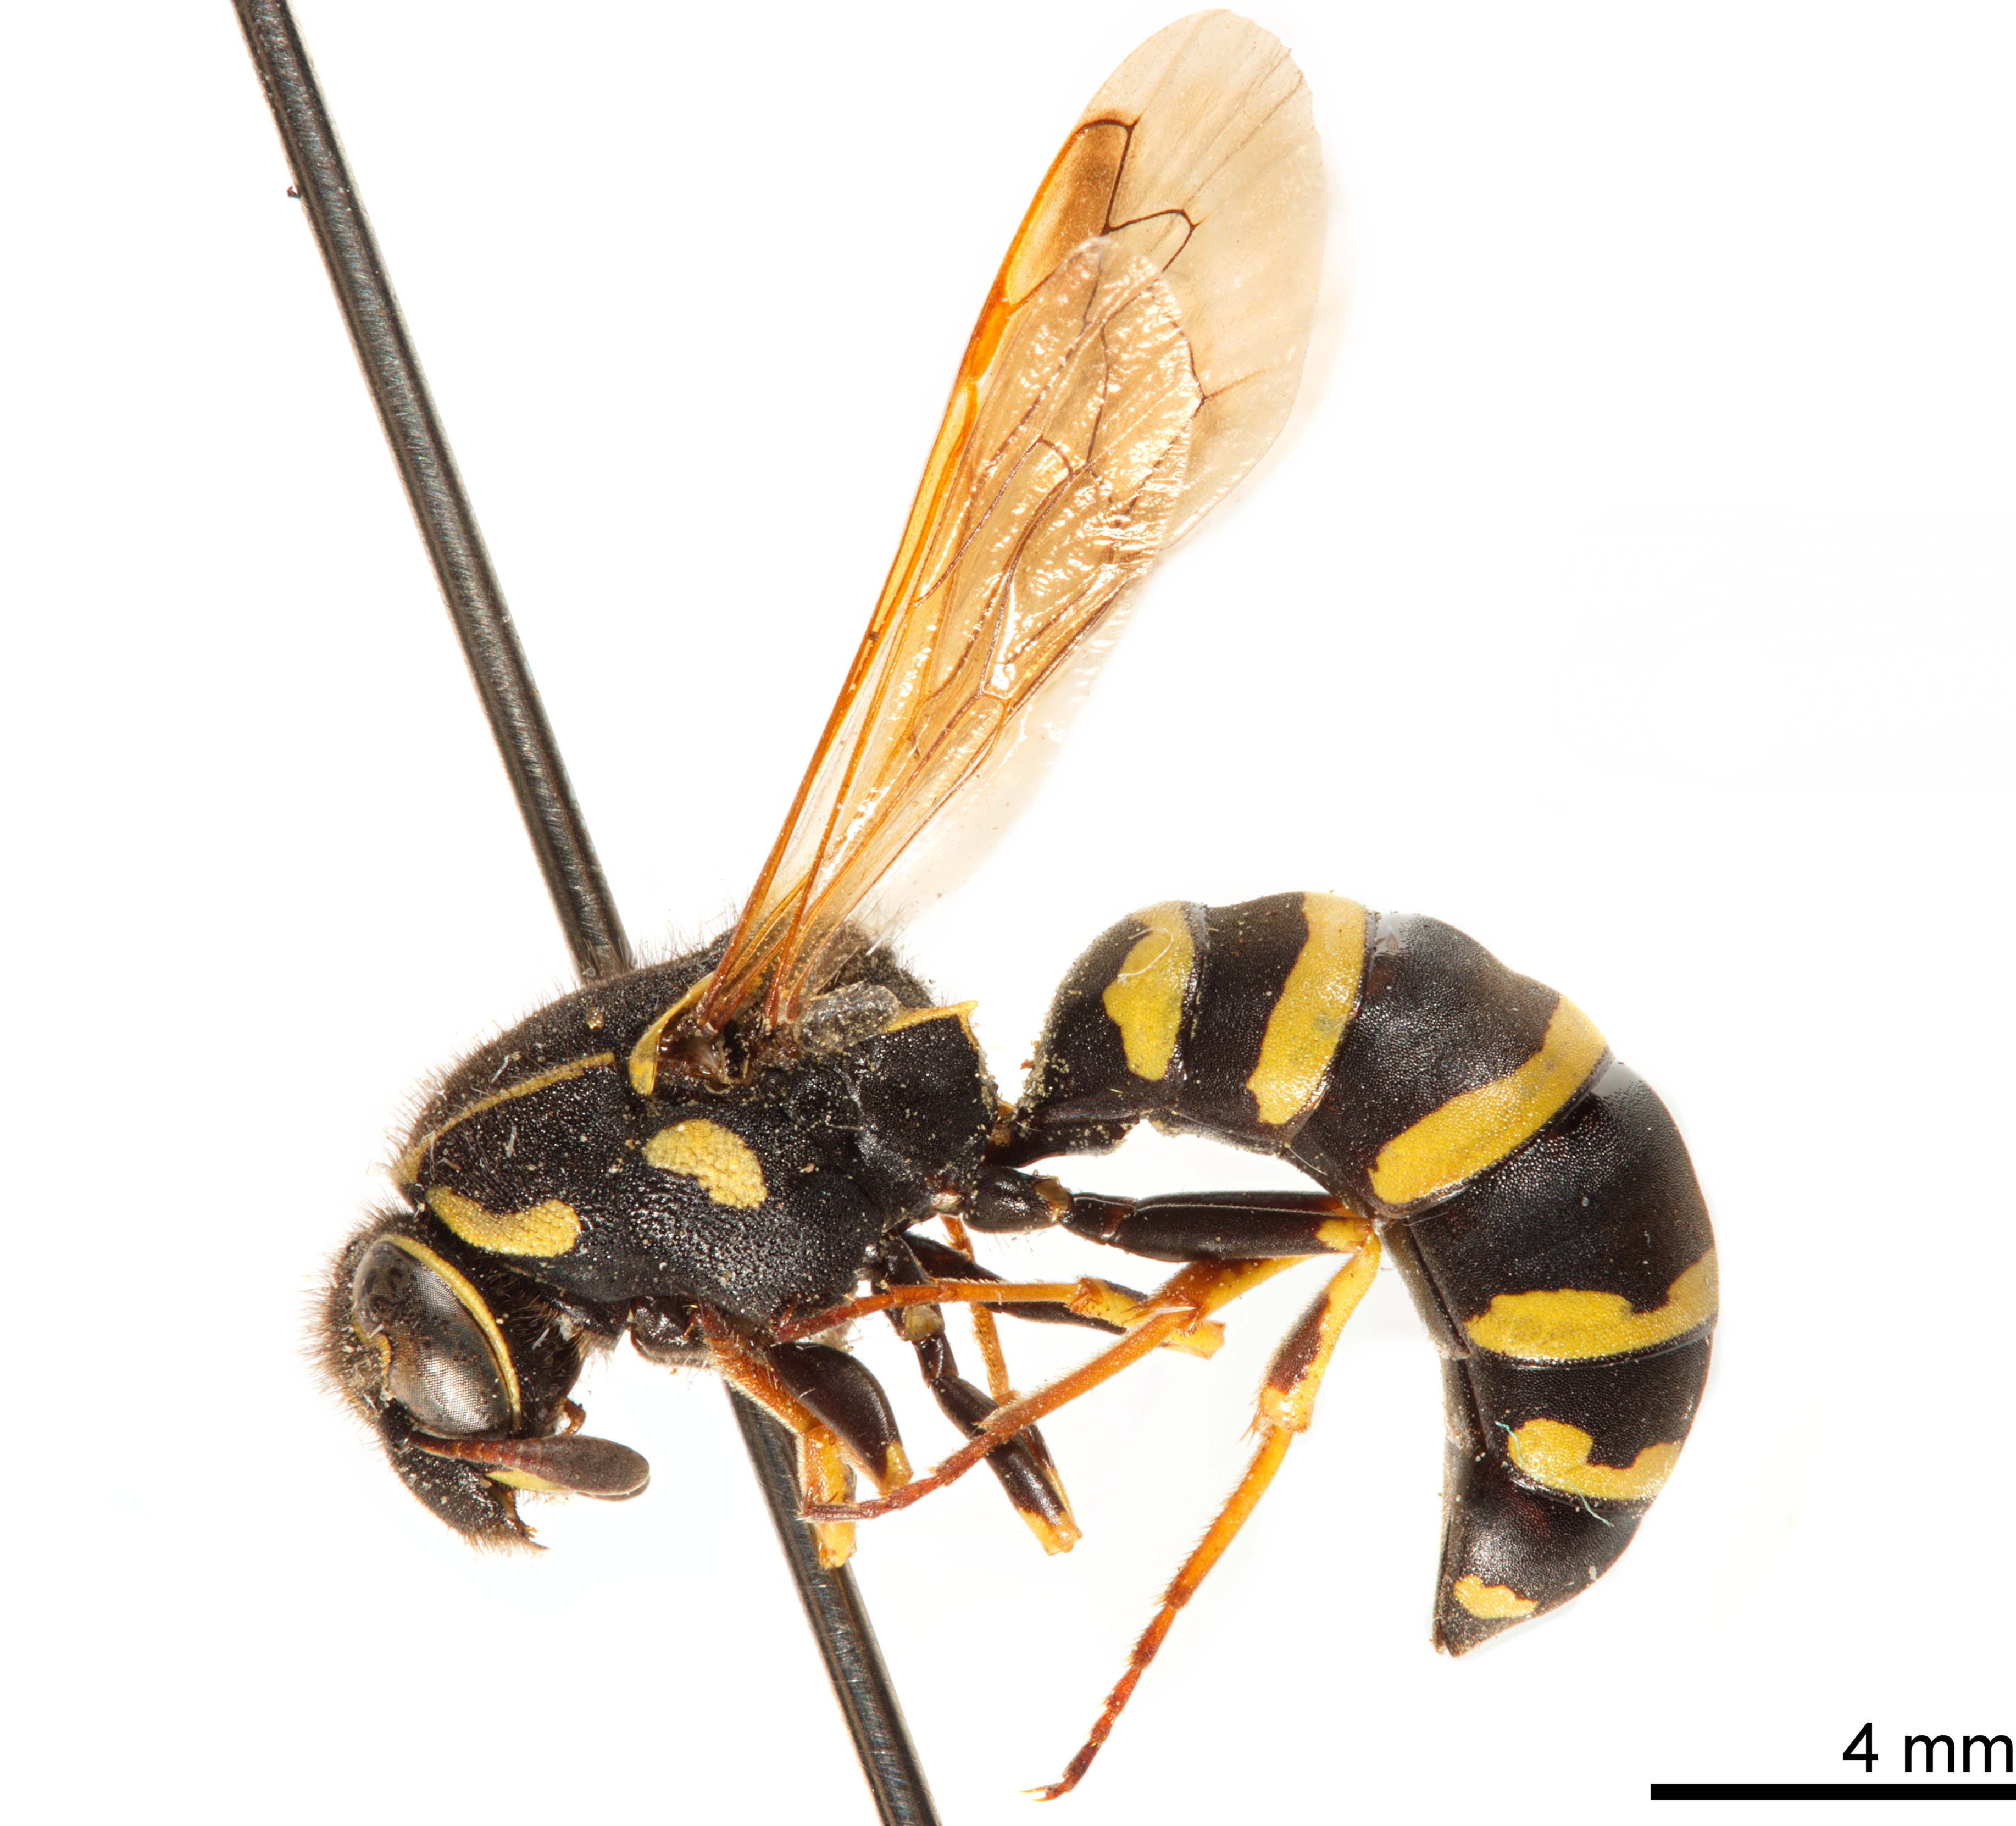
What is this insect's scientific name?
Pseudomasaris zonalis
